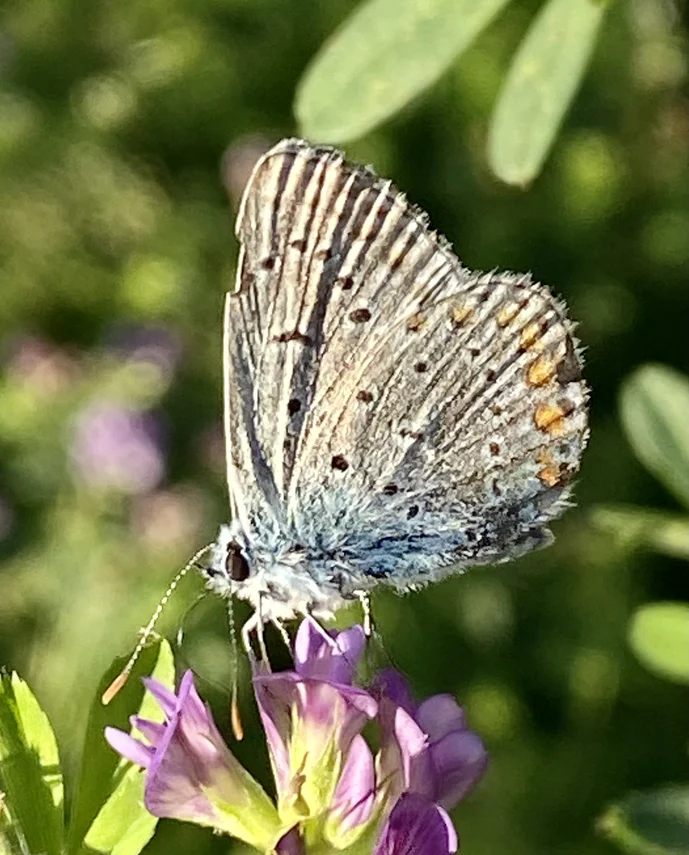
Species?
Polyommatus icarus
